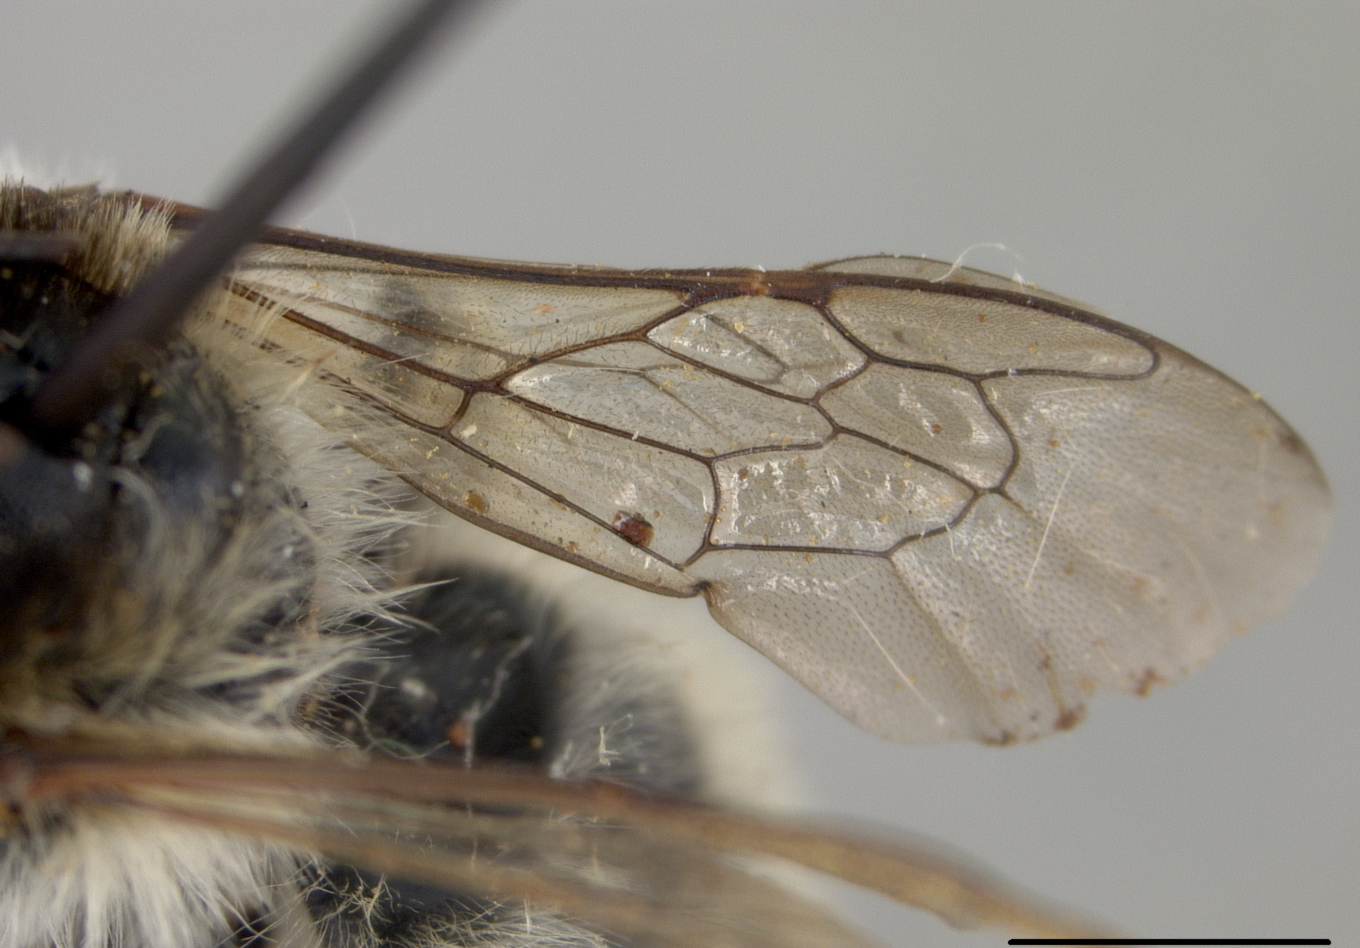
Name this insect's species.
Megachile analis
